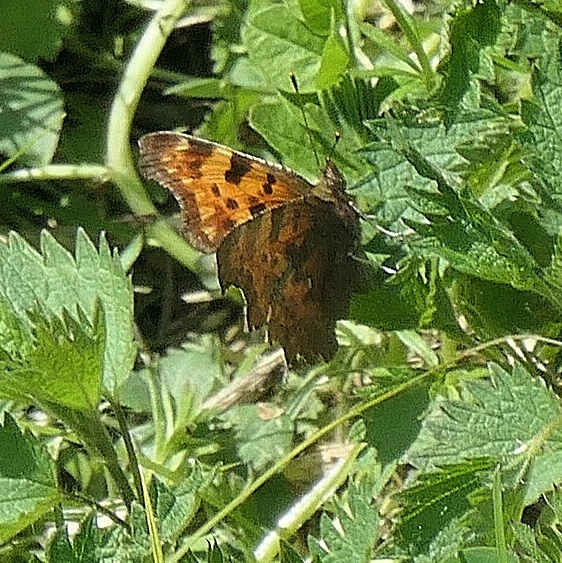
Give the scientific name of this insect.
Polygonia c-album
